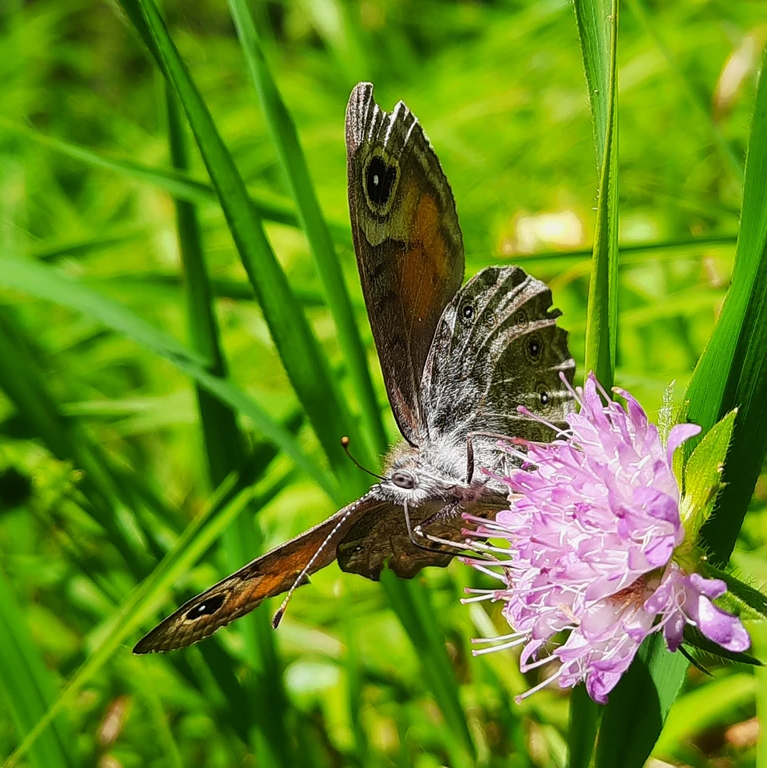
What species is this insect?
Lasiommata maera (also Pararge maera)
